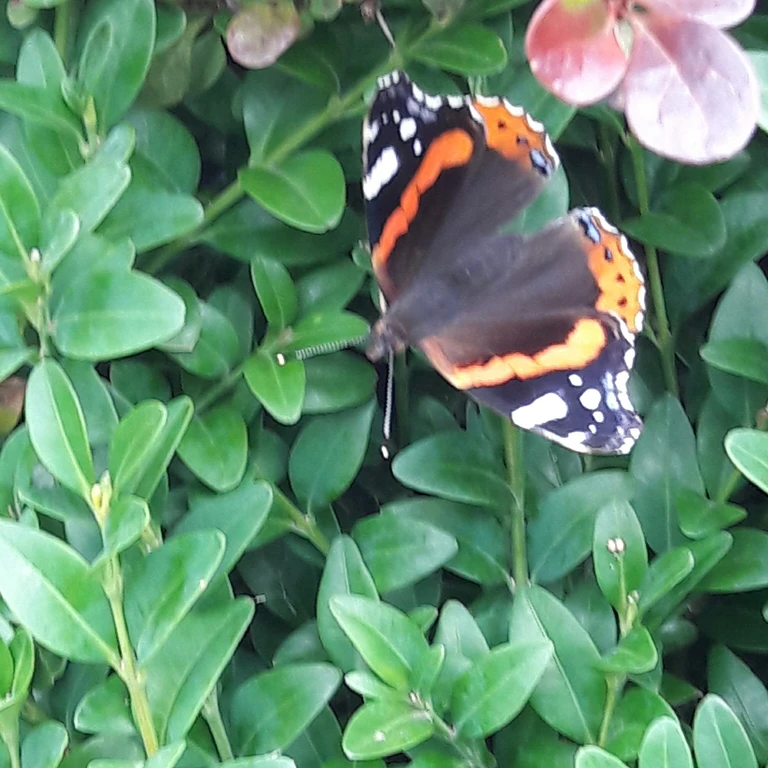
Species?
Vanessa atalanta
